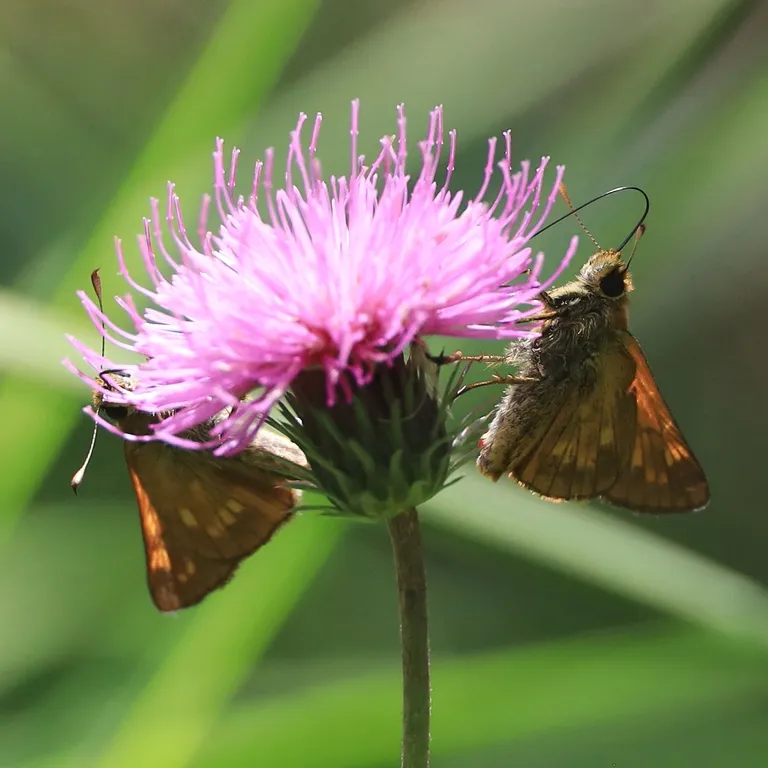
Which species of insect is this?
Ochlodes sylvanus (also Ochlodes venata)
